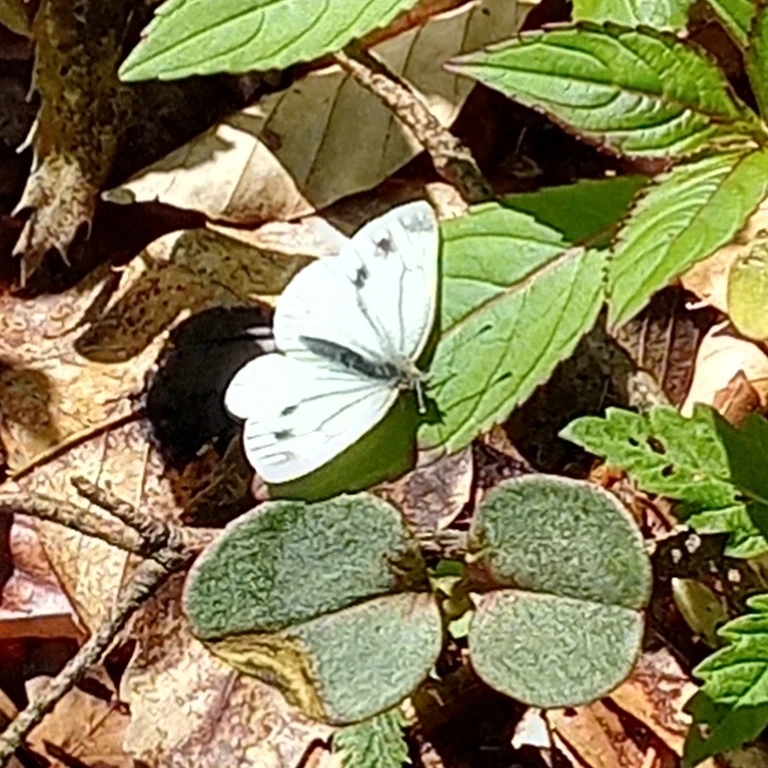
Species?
Pieris napi
